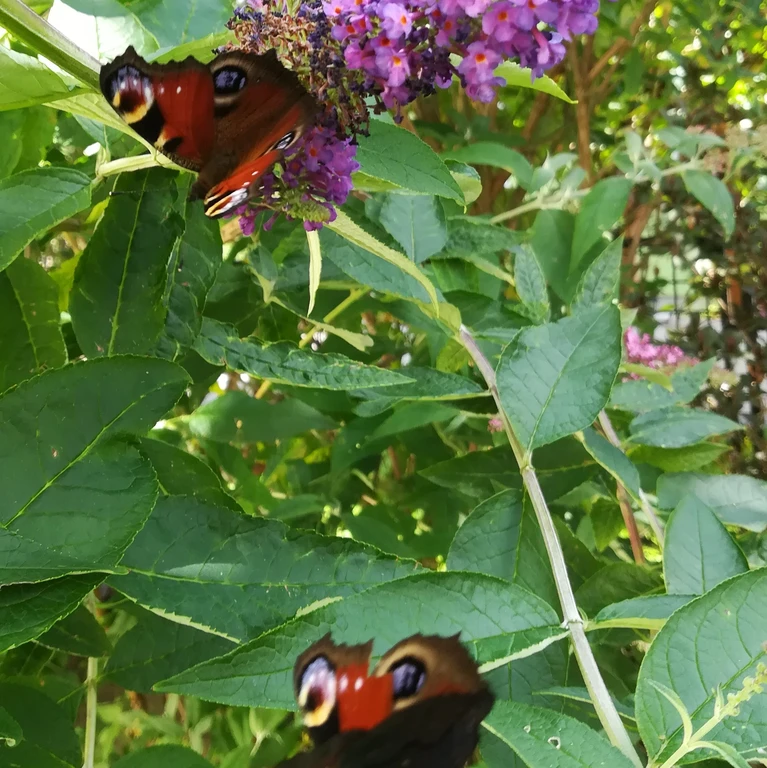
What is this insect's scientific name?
Aglais io
